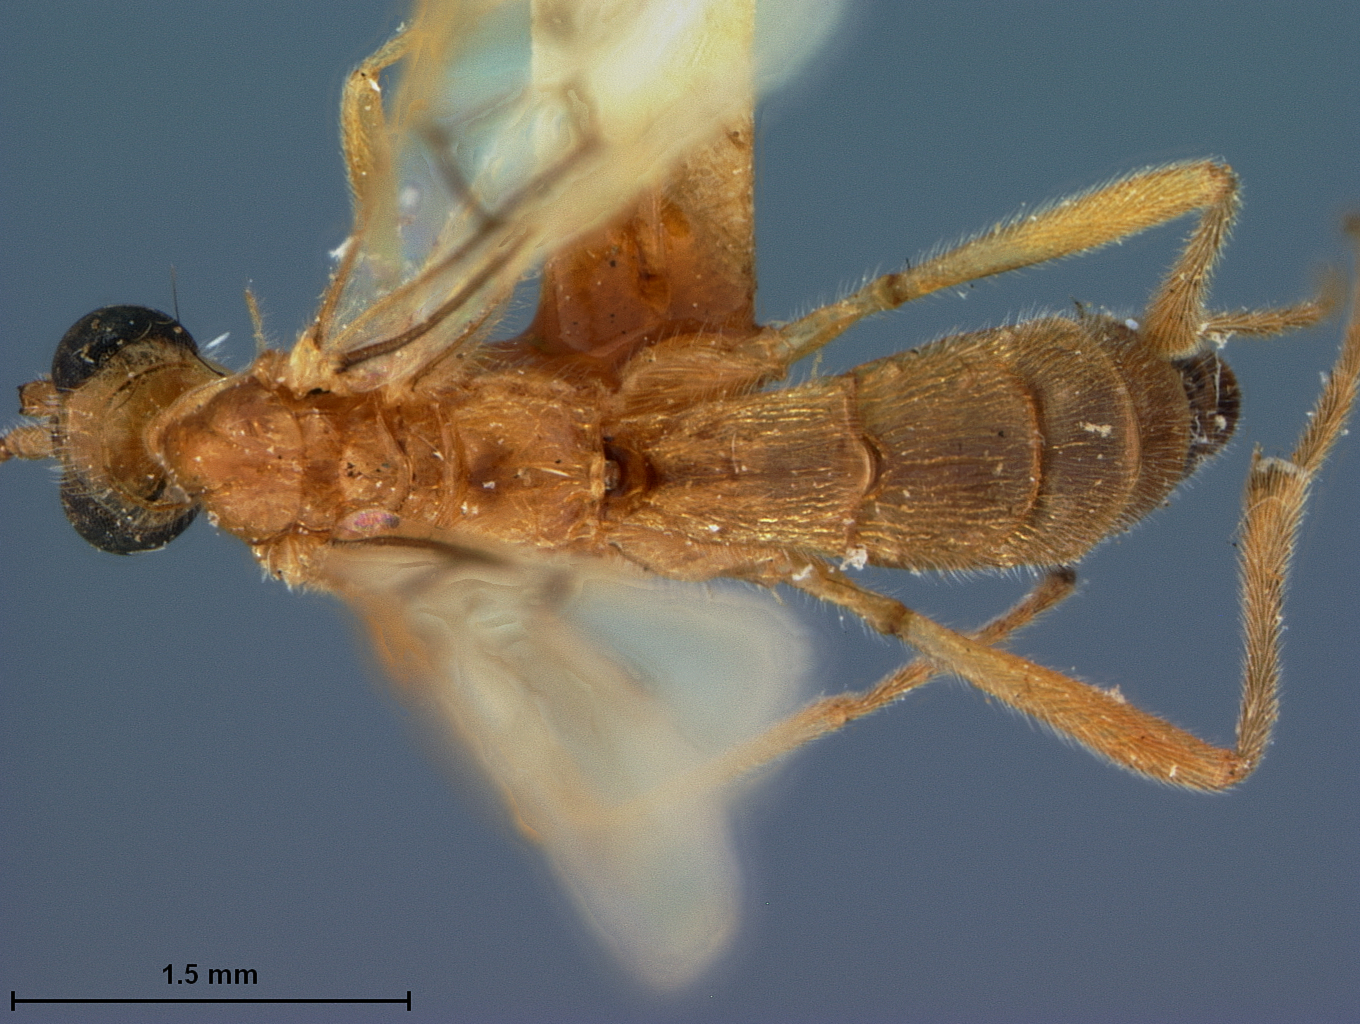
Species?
Rhogasella straminea
